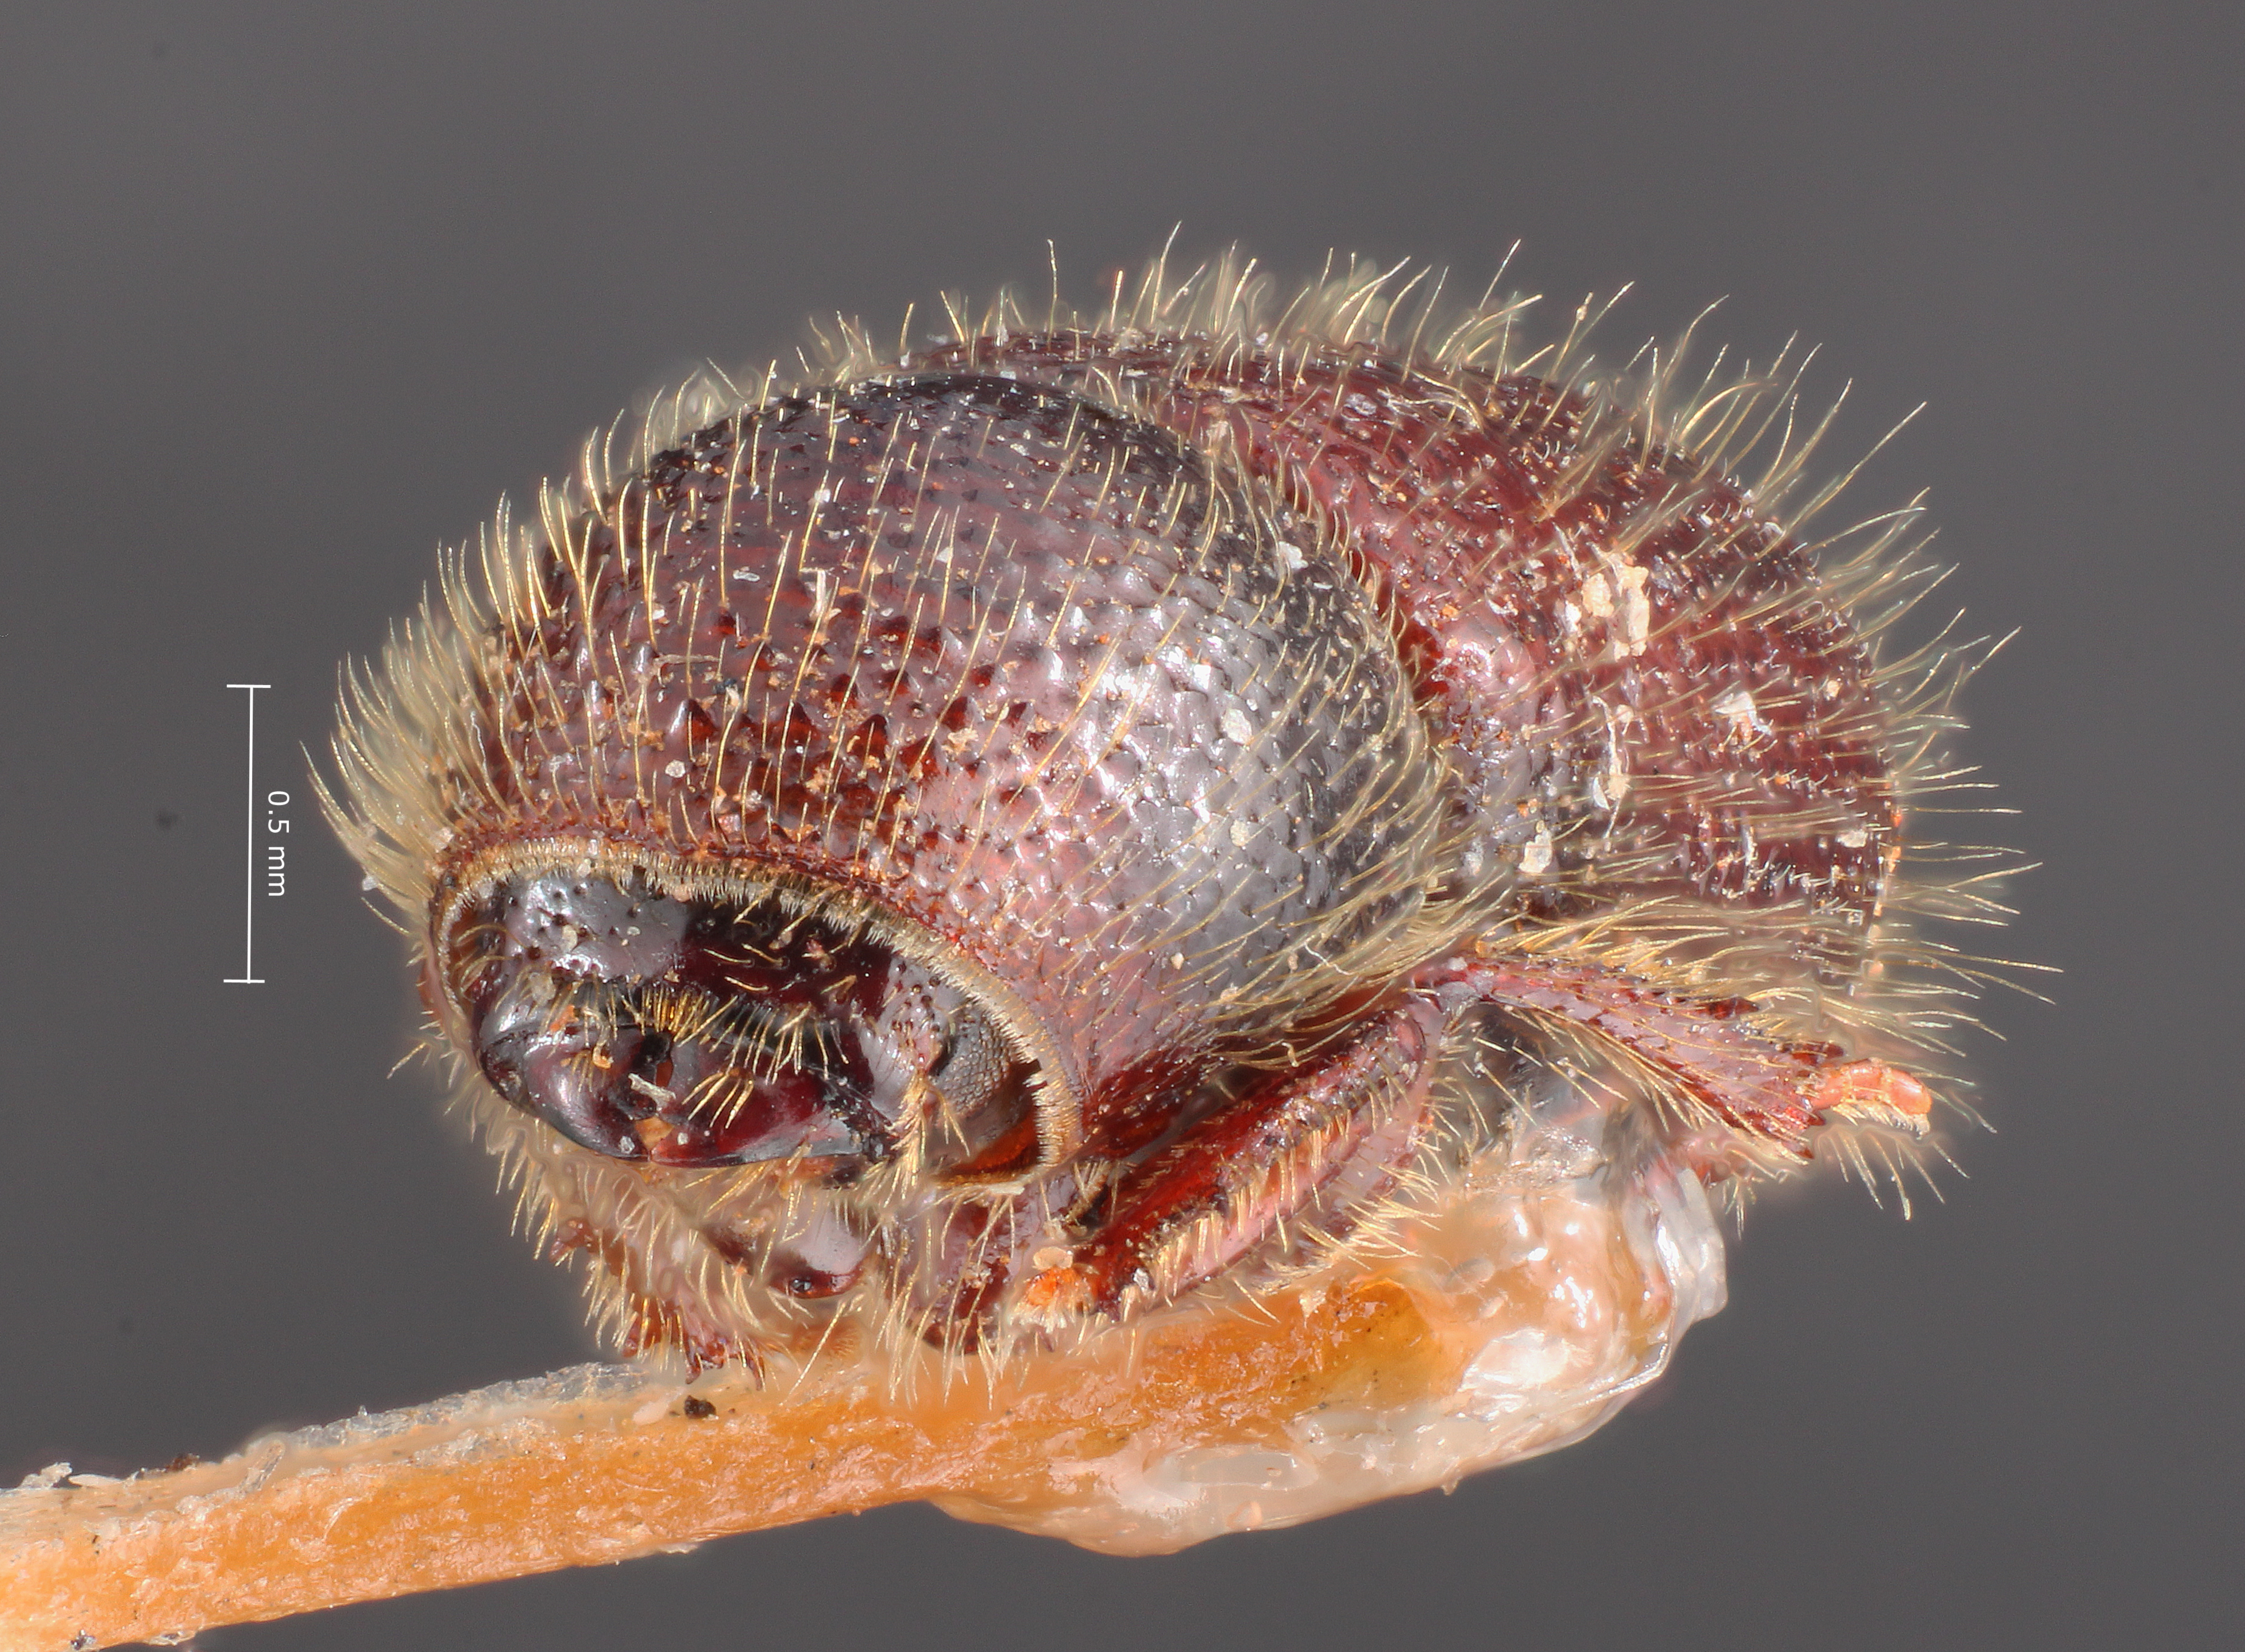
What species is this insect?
Conophthorus apachecae
